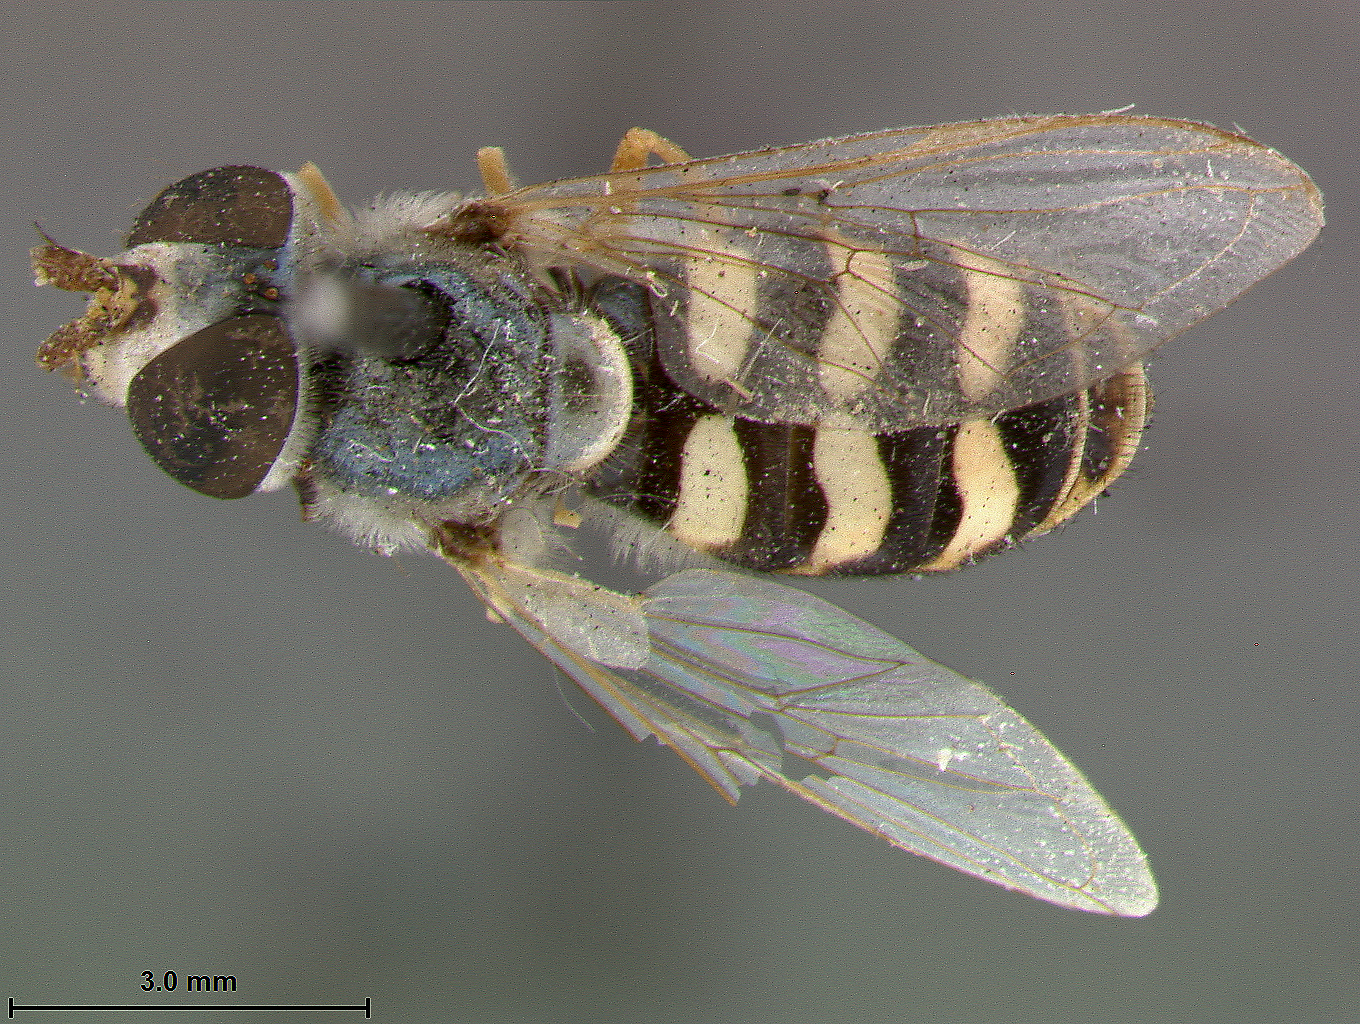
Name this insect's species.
Eupeodes weldoni
